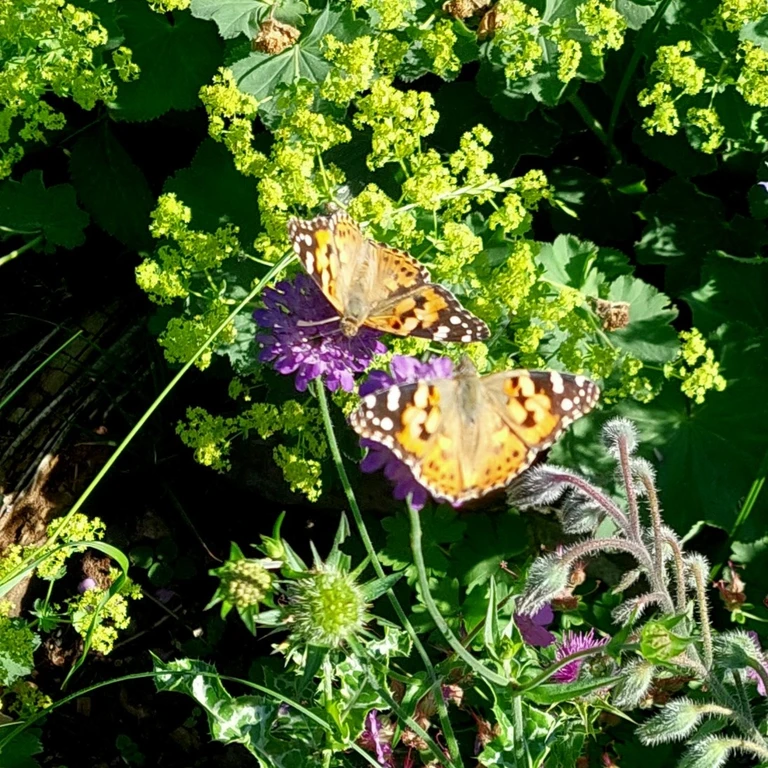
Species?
Vanessa cardui
